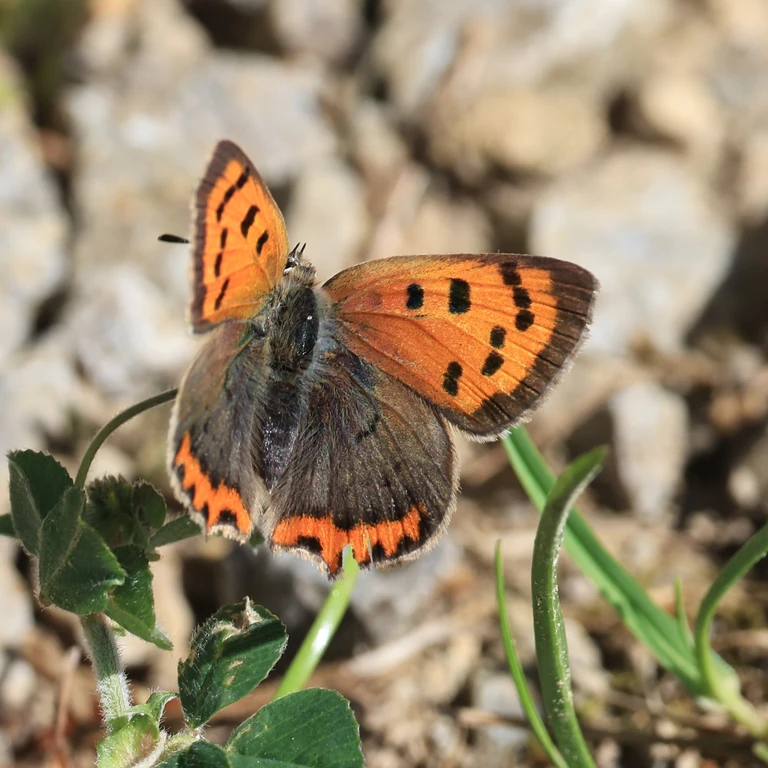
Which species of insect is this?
Lycaena phlaeas
